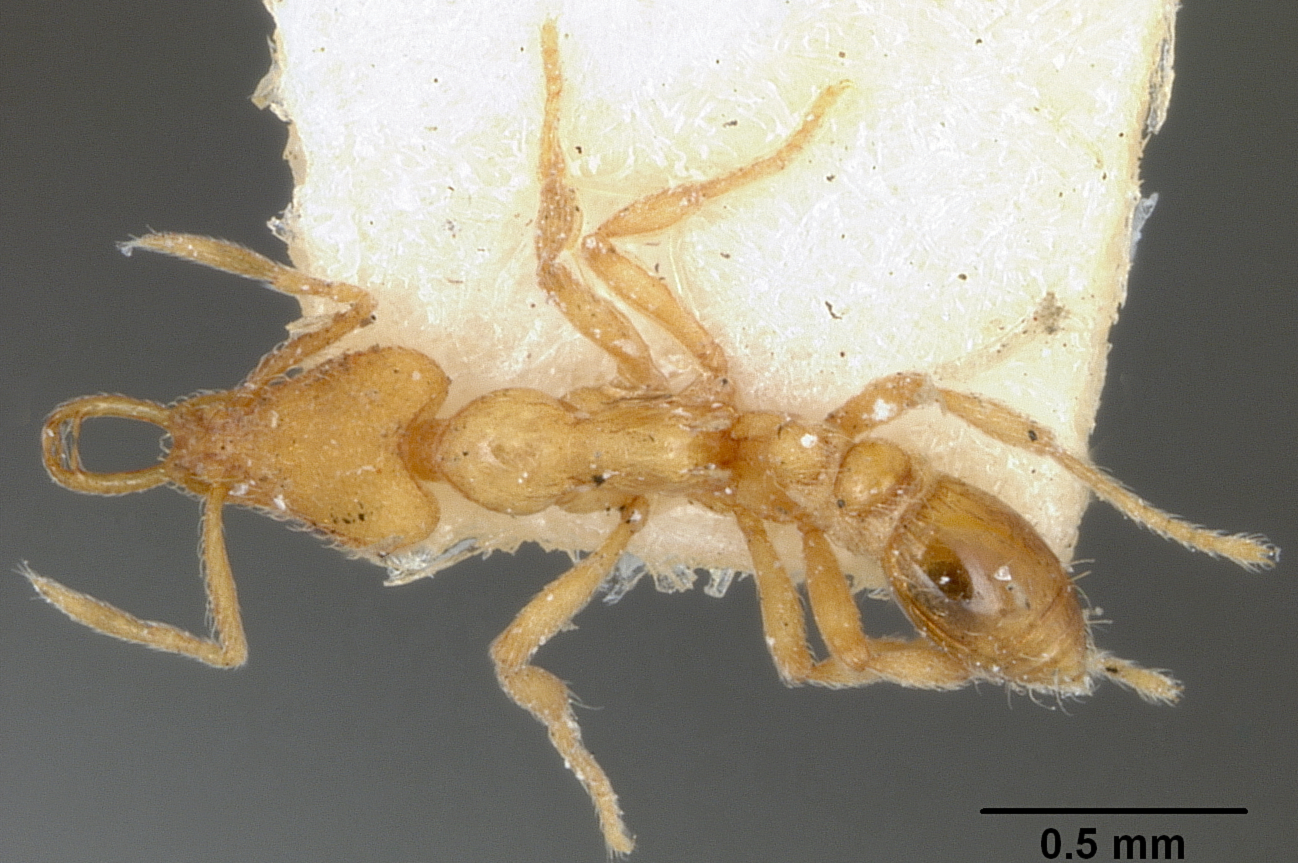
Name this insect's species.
Strumigenys uichancoi
